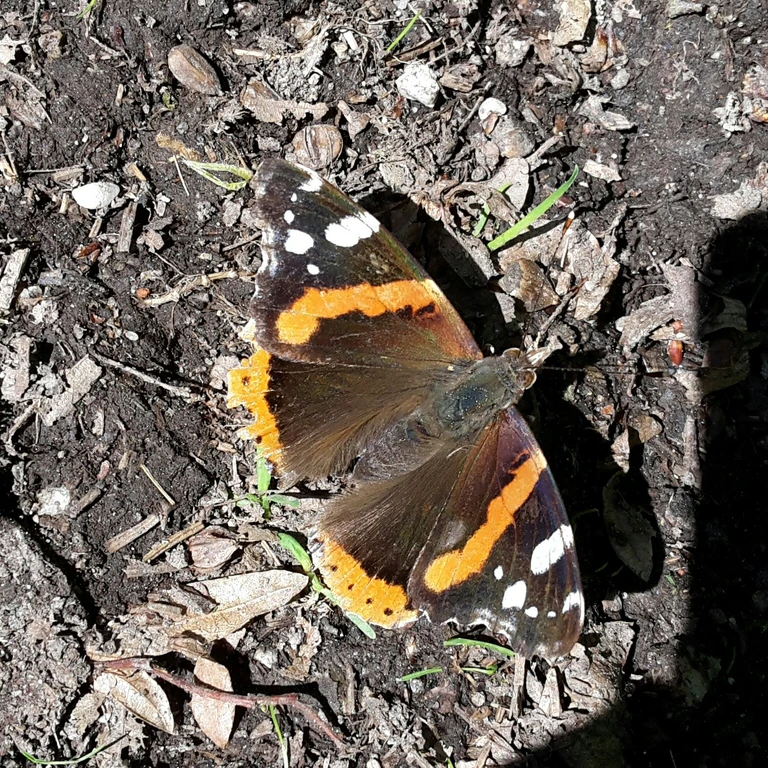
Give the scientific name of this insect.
Vanessa atalanta
